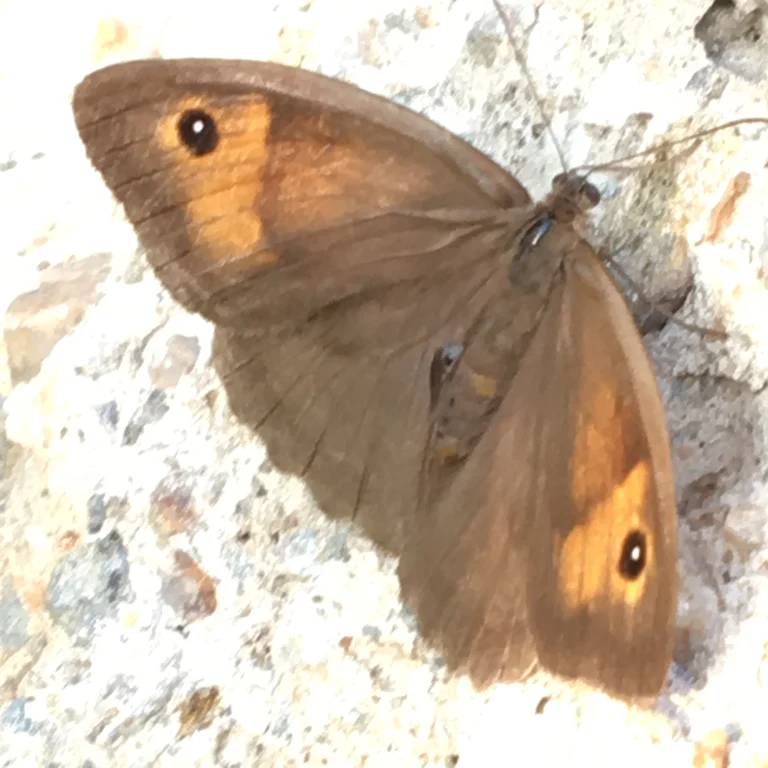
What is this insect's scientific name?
Maniola jurtina
